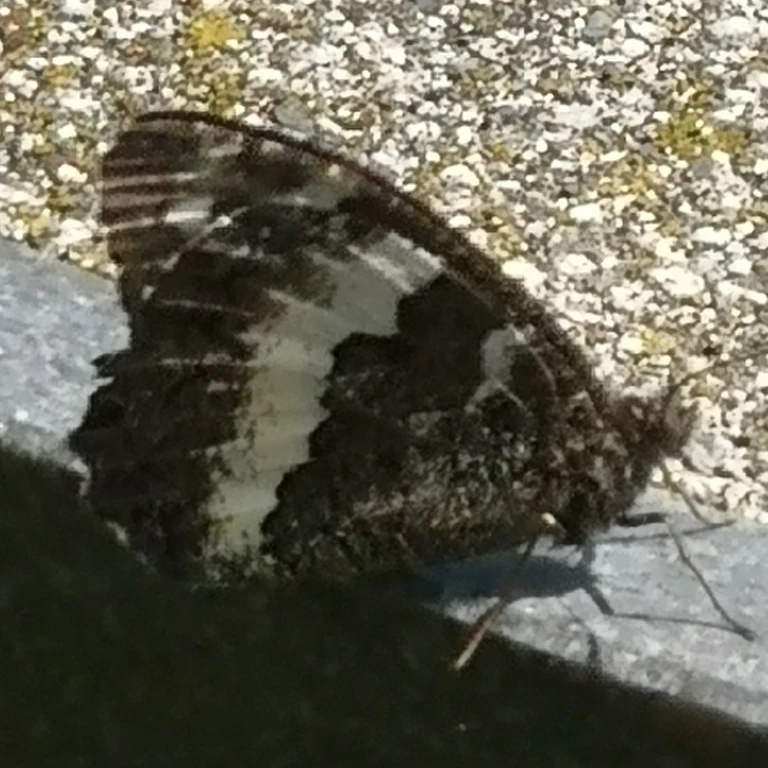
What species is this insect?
Brintesia circe
